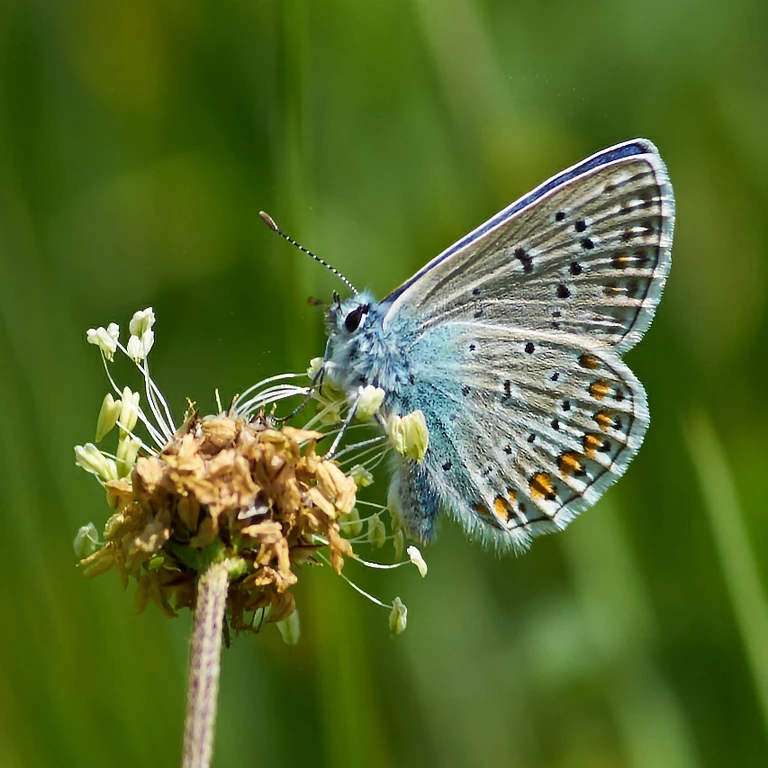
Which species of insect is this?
Polyommatus icarus
